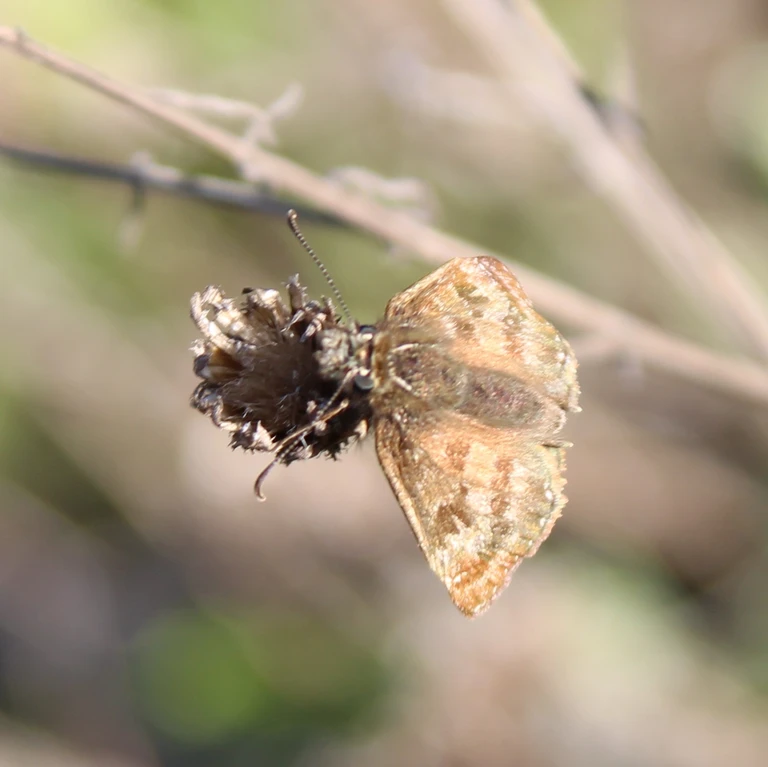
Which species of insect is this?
Erynnis tages
